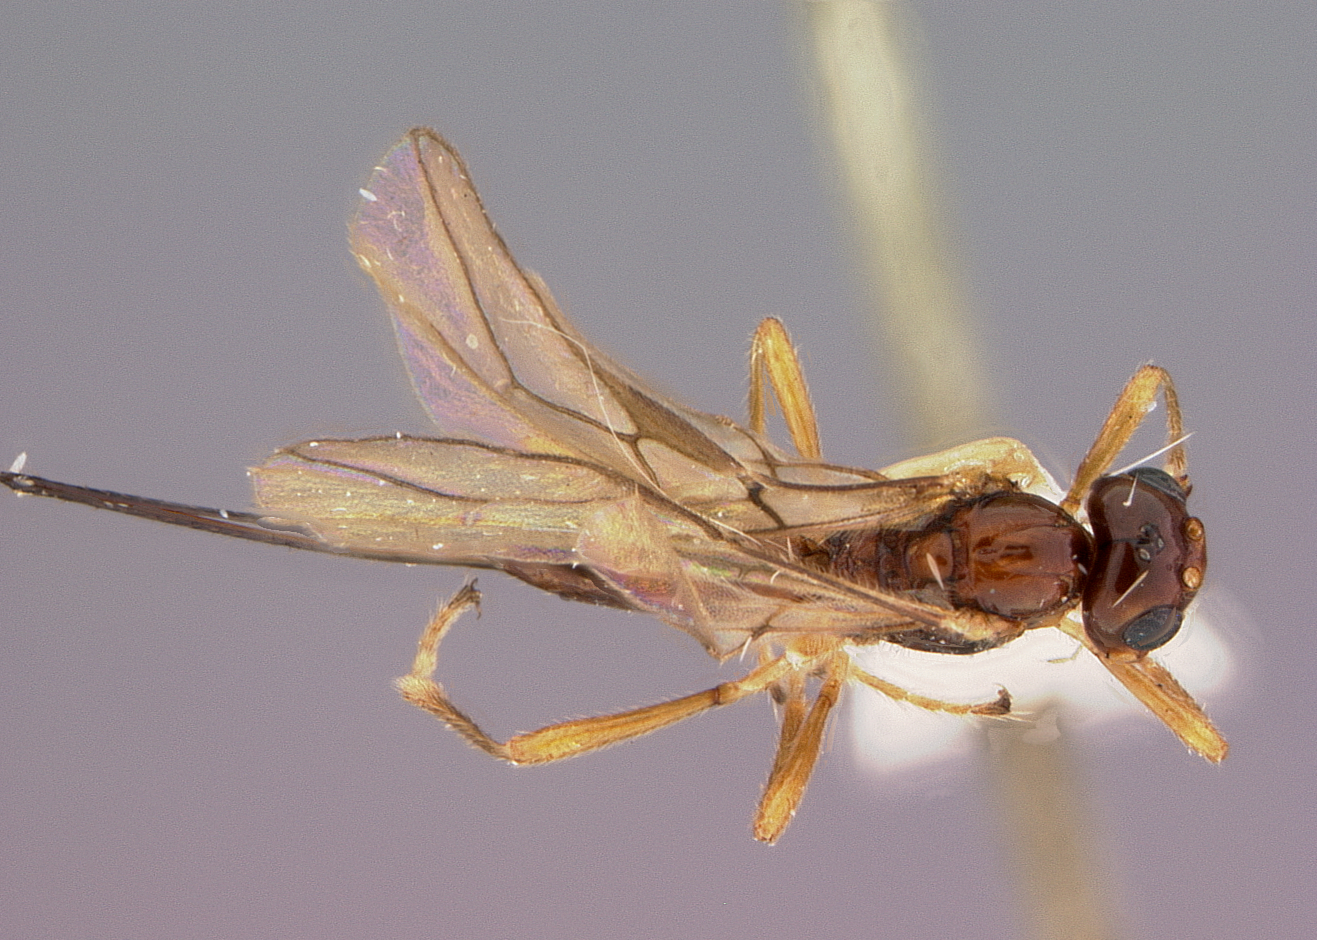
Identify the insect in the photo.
Phaenocarpa leptura
